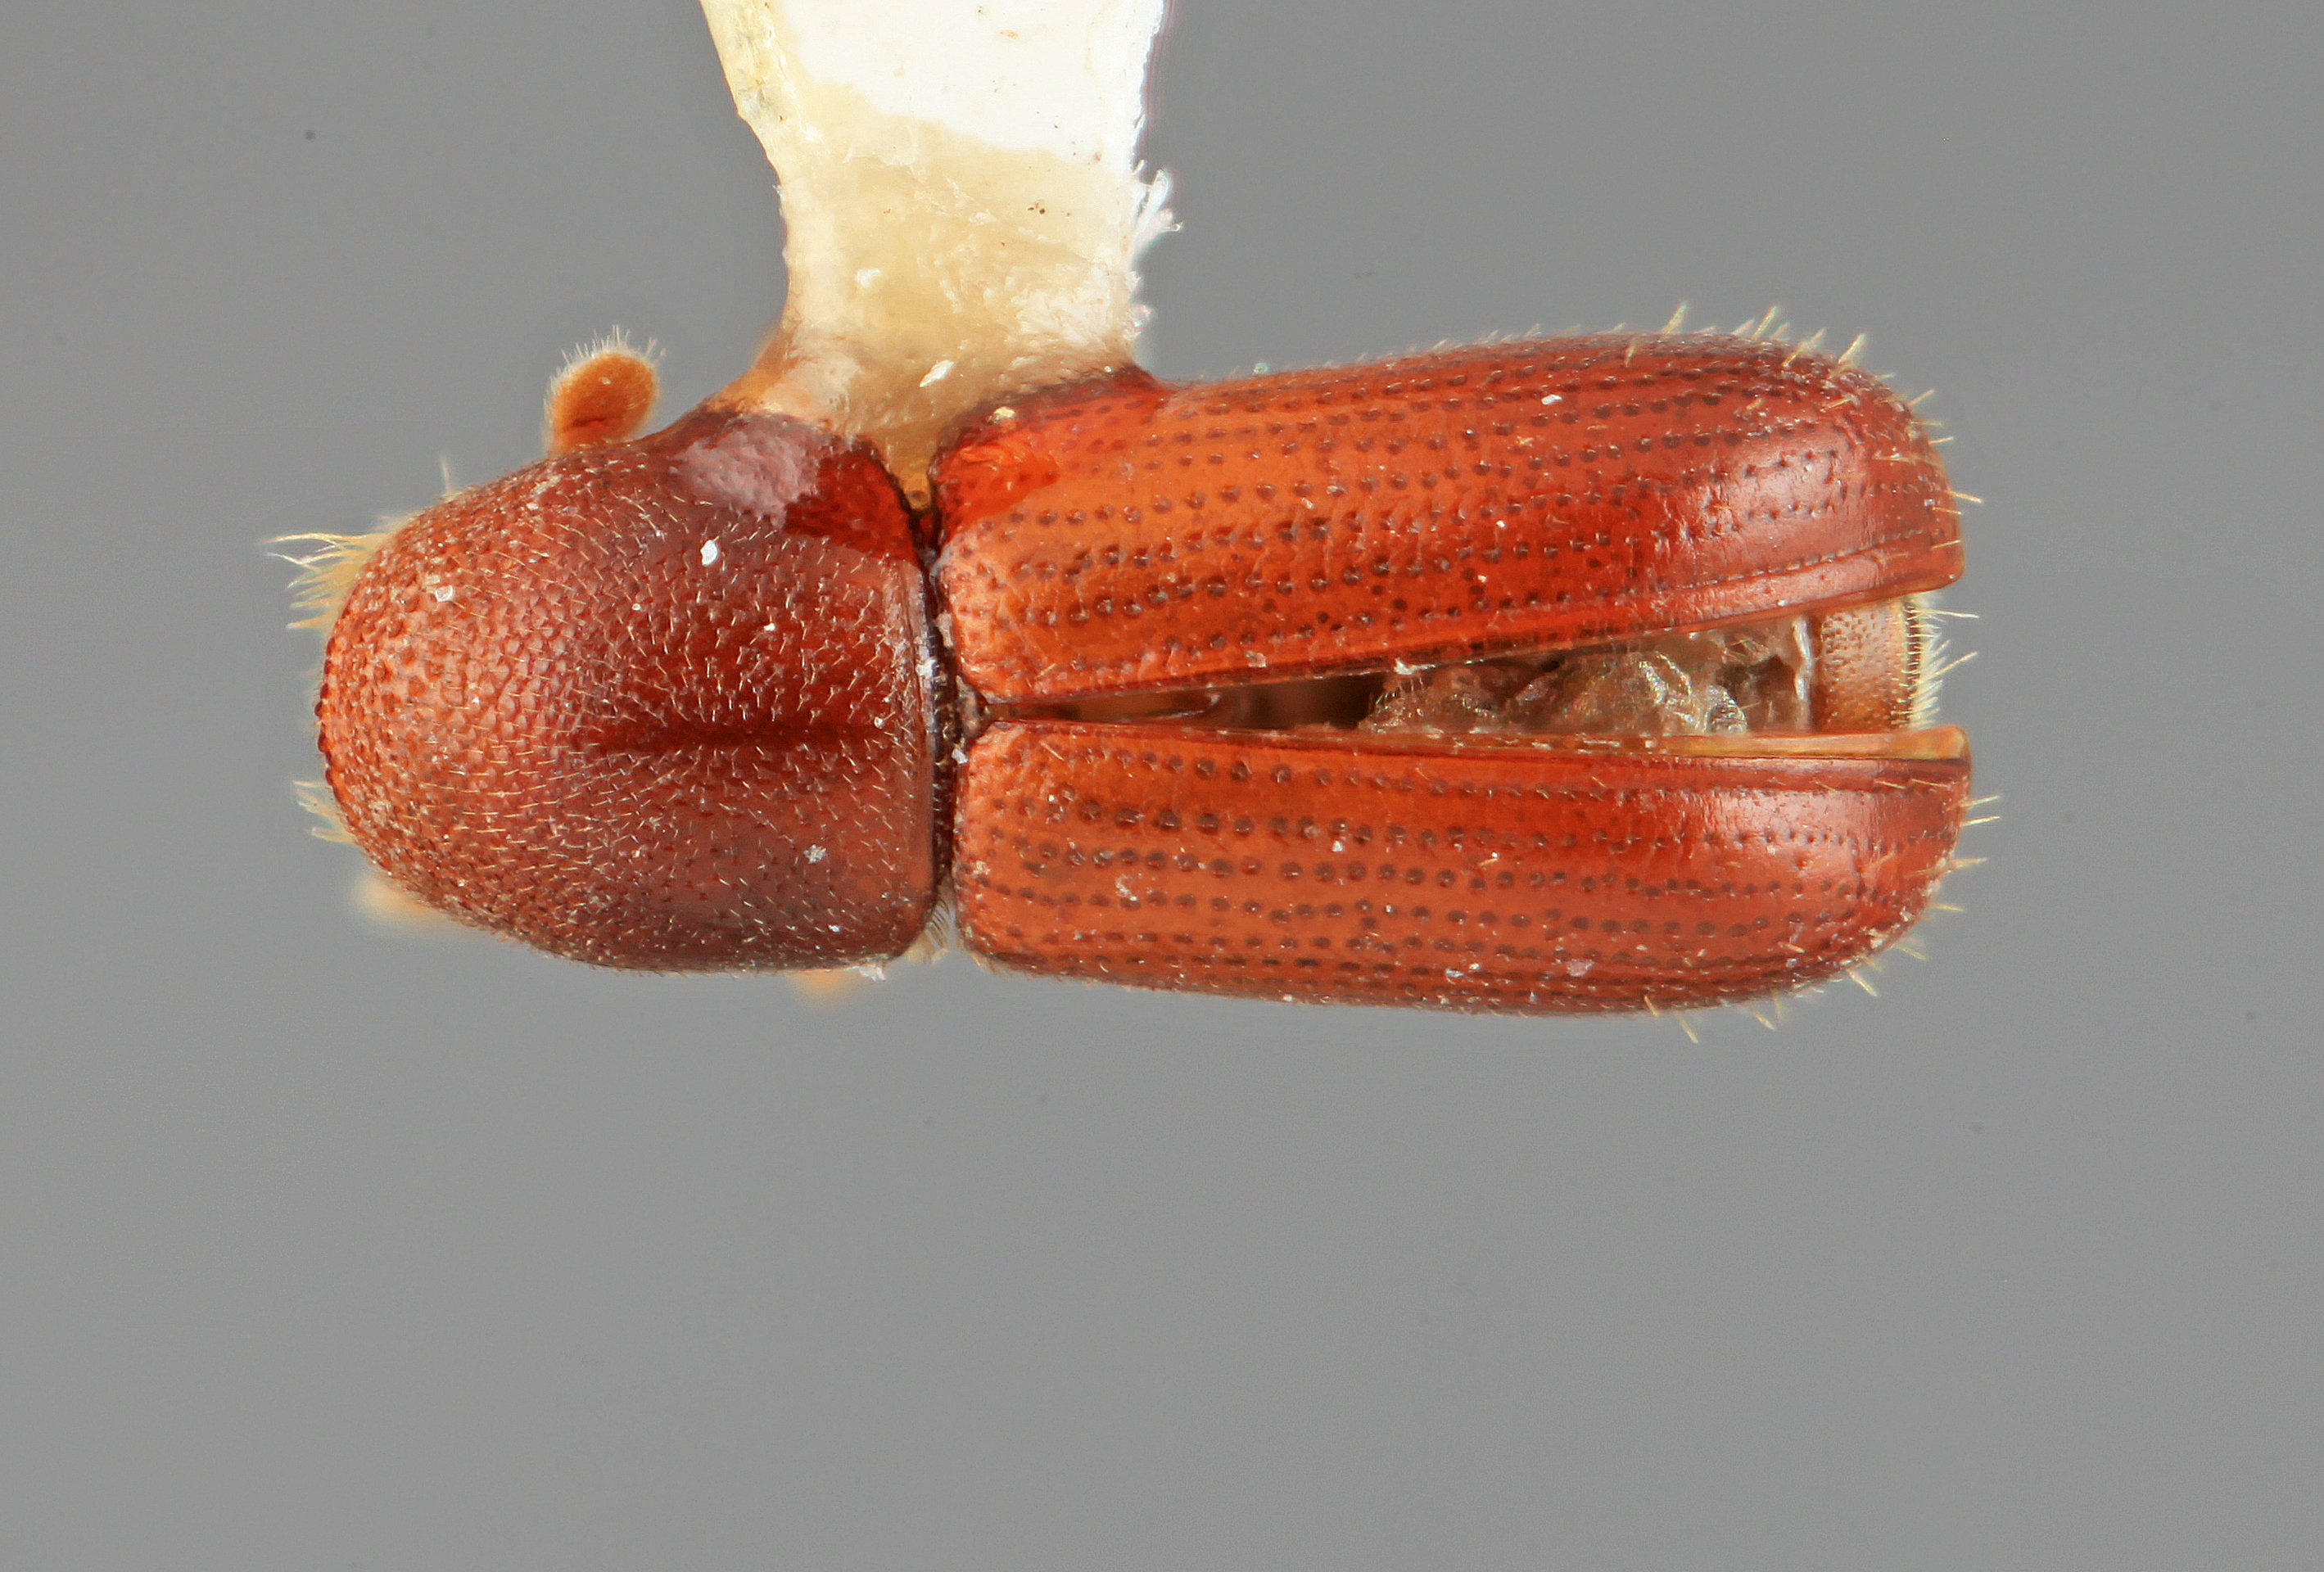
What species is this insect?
Araptus interjectus
